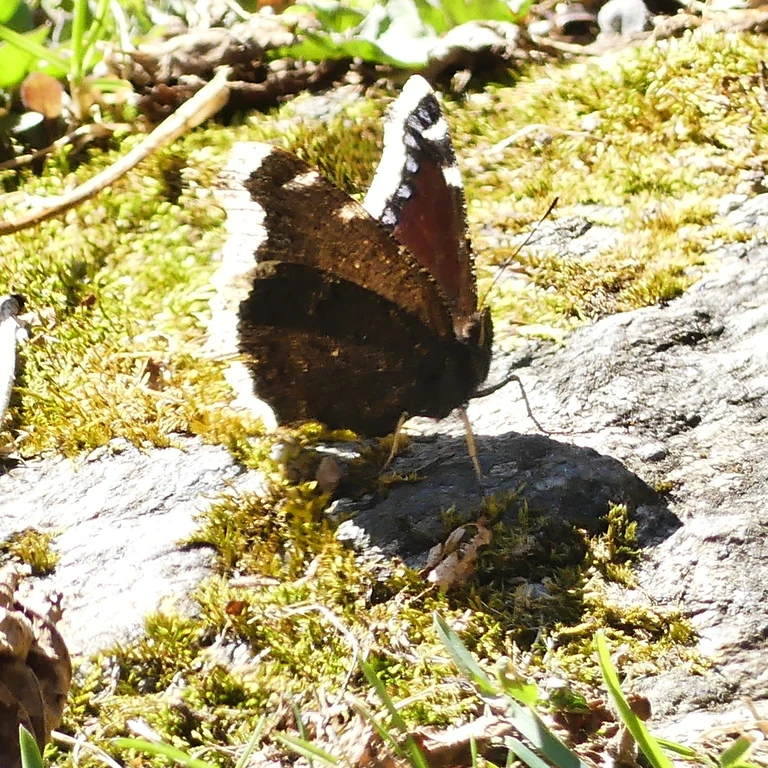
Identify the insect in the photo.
Nymphalis antiopa
